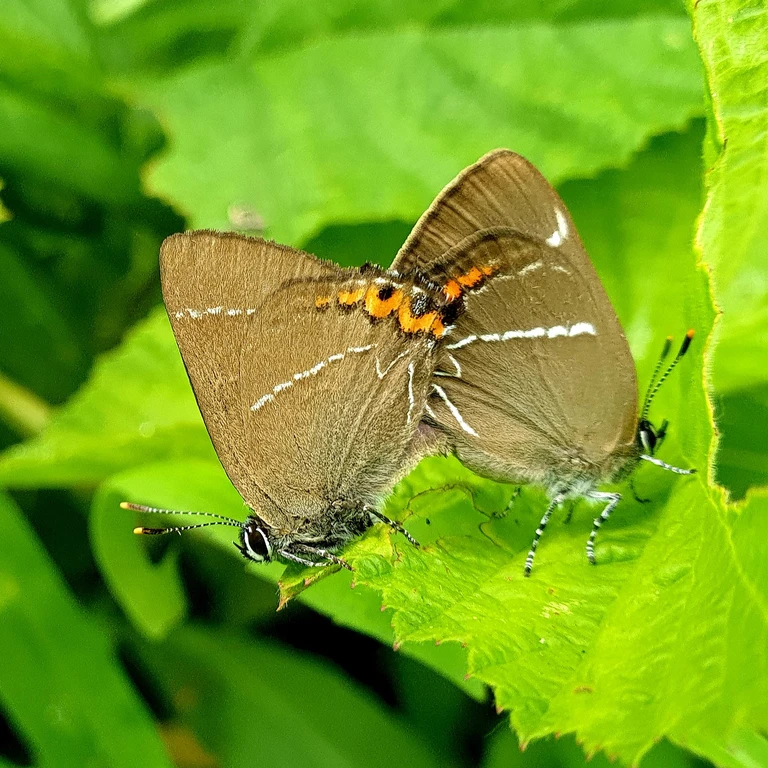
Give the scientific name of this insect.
Satyrium w-album
